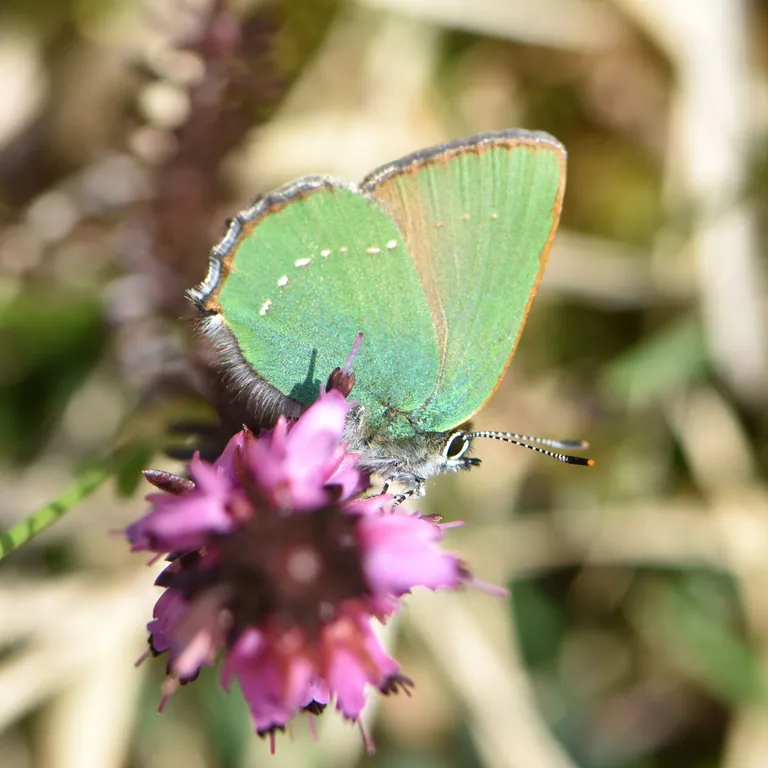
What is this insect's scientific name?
Callophrys rubi
